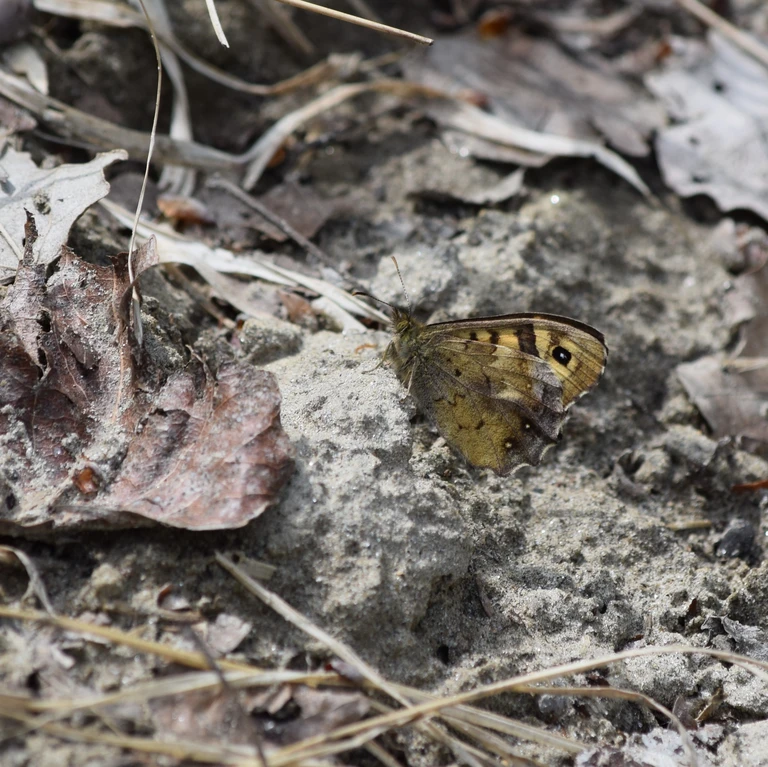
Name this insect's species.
Pararge aegeria
